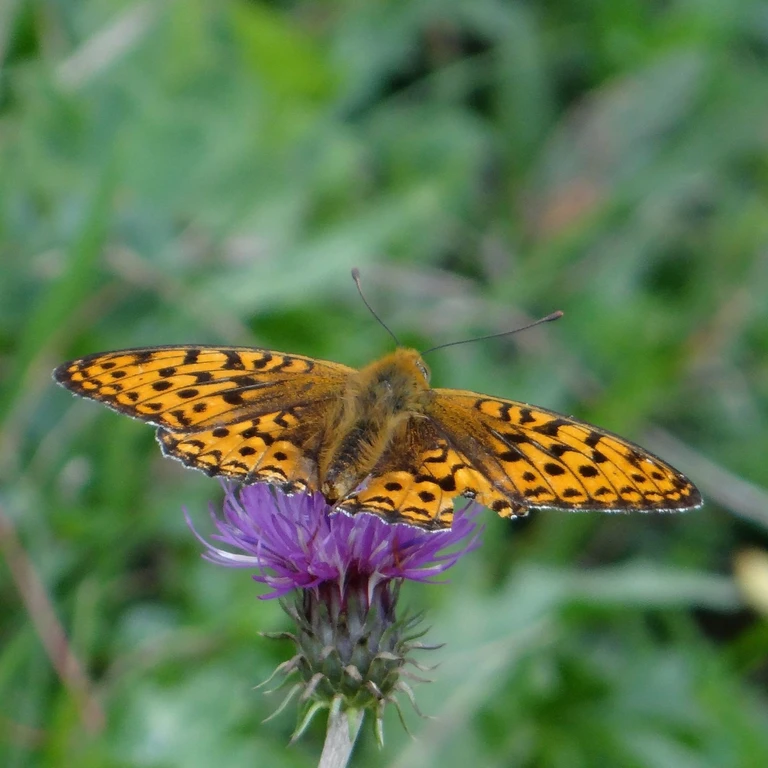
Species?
Fabriciana adippe
